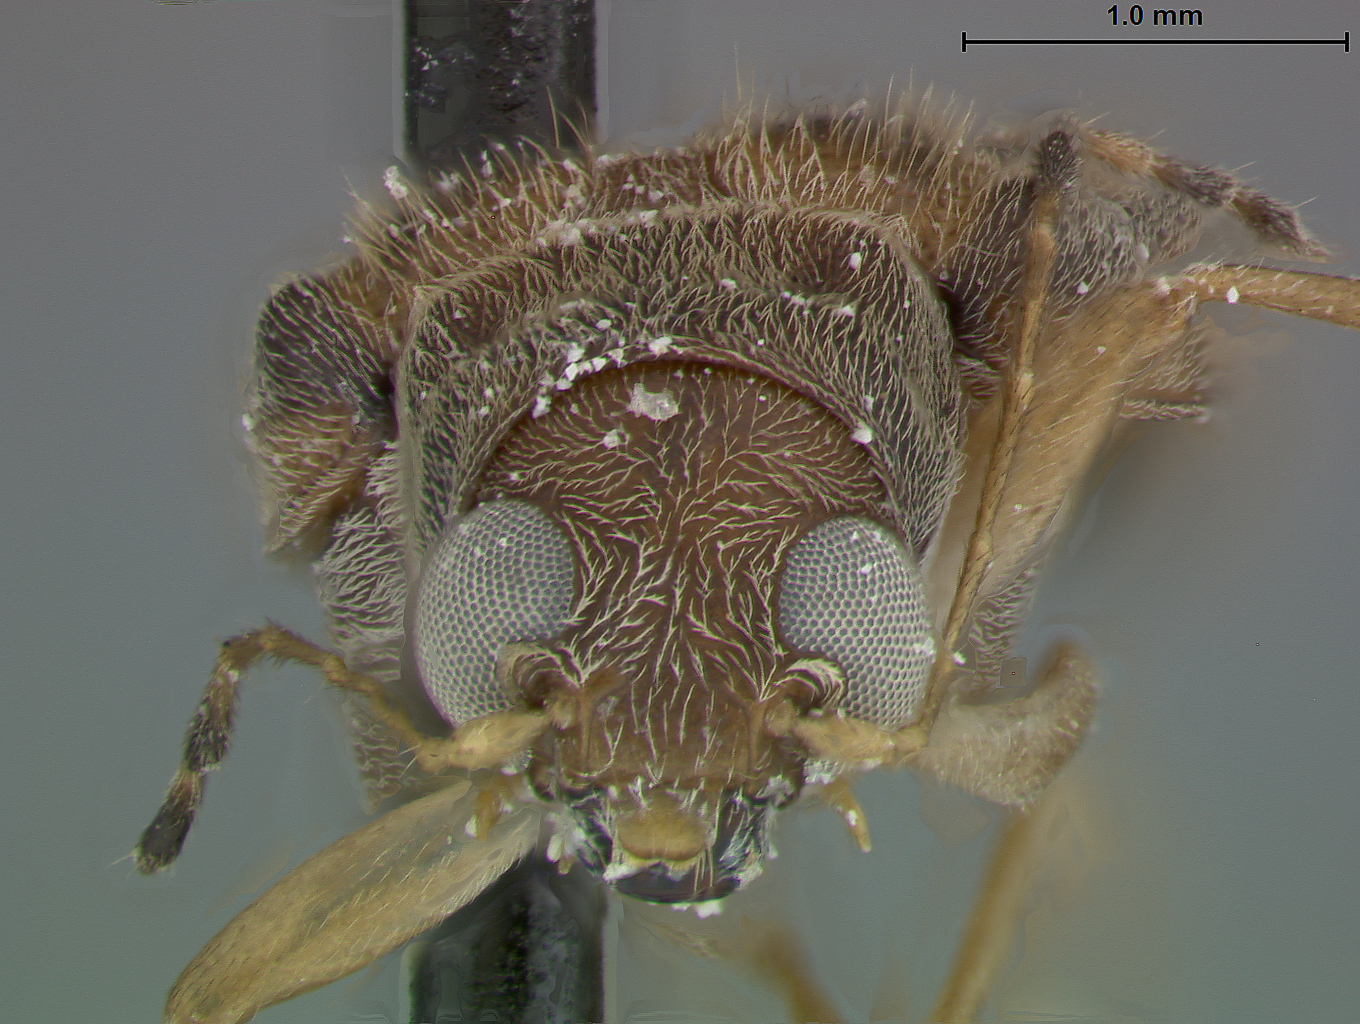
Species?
Habrophora thelmae
